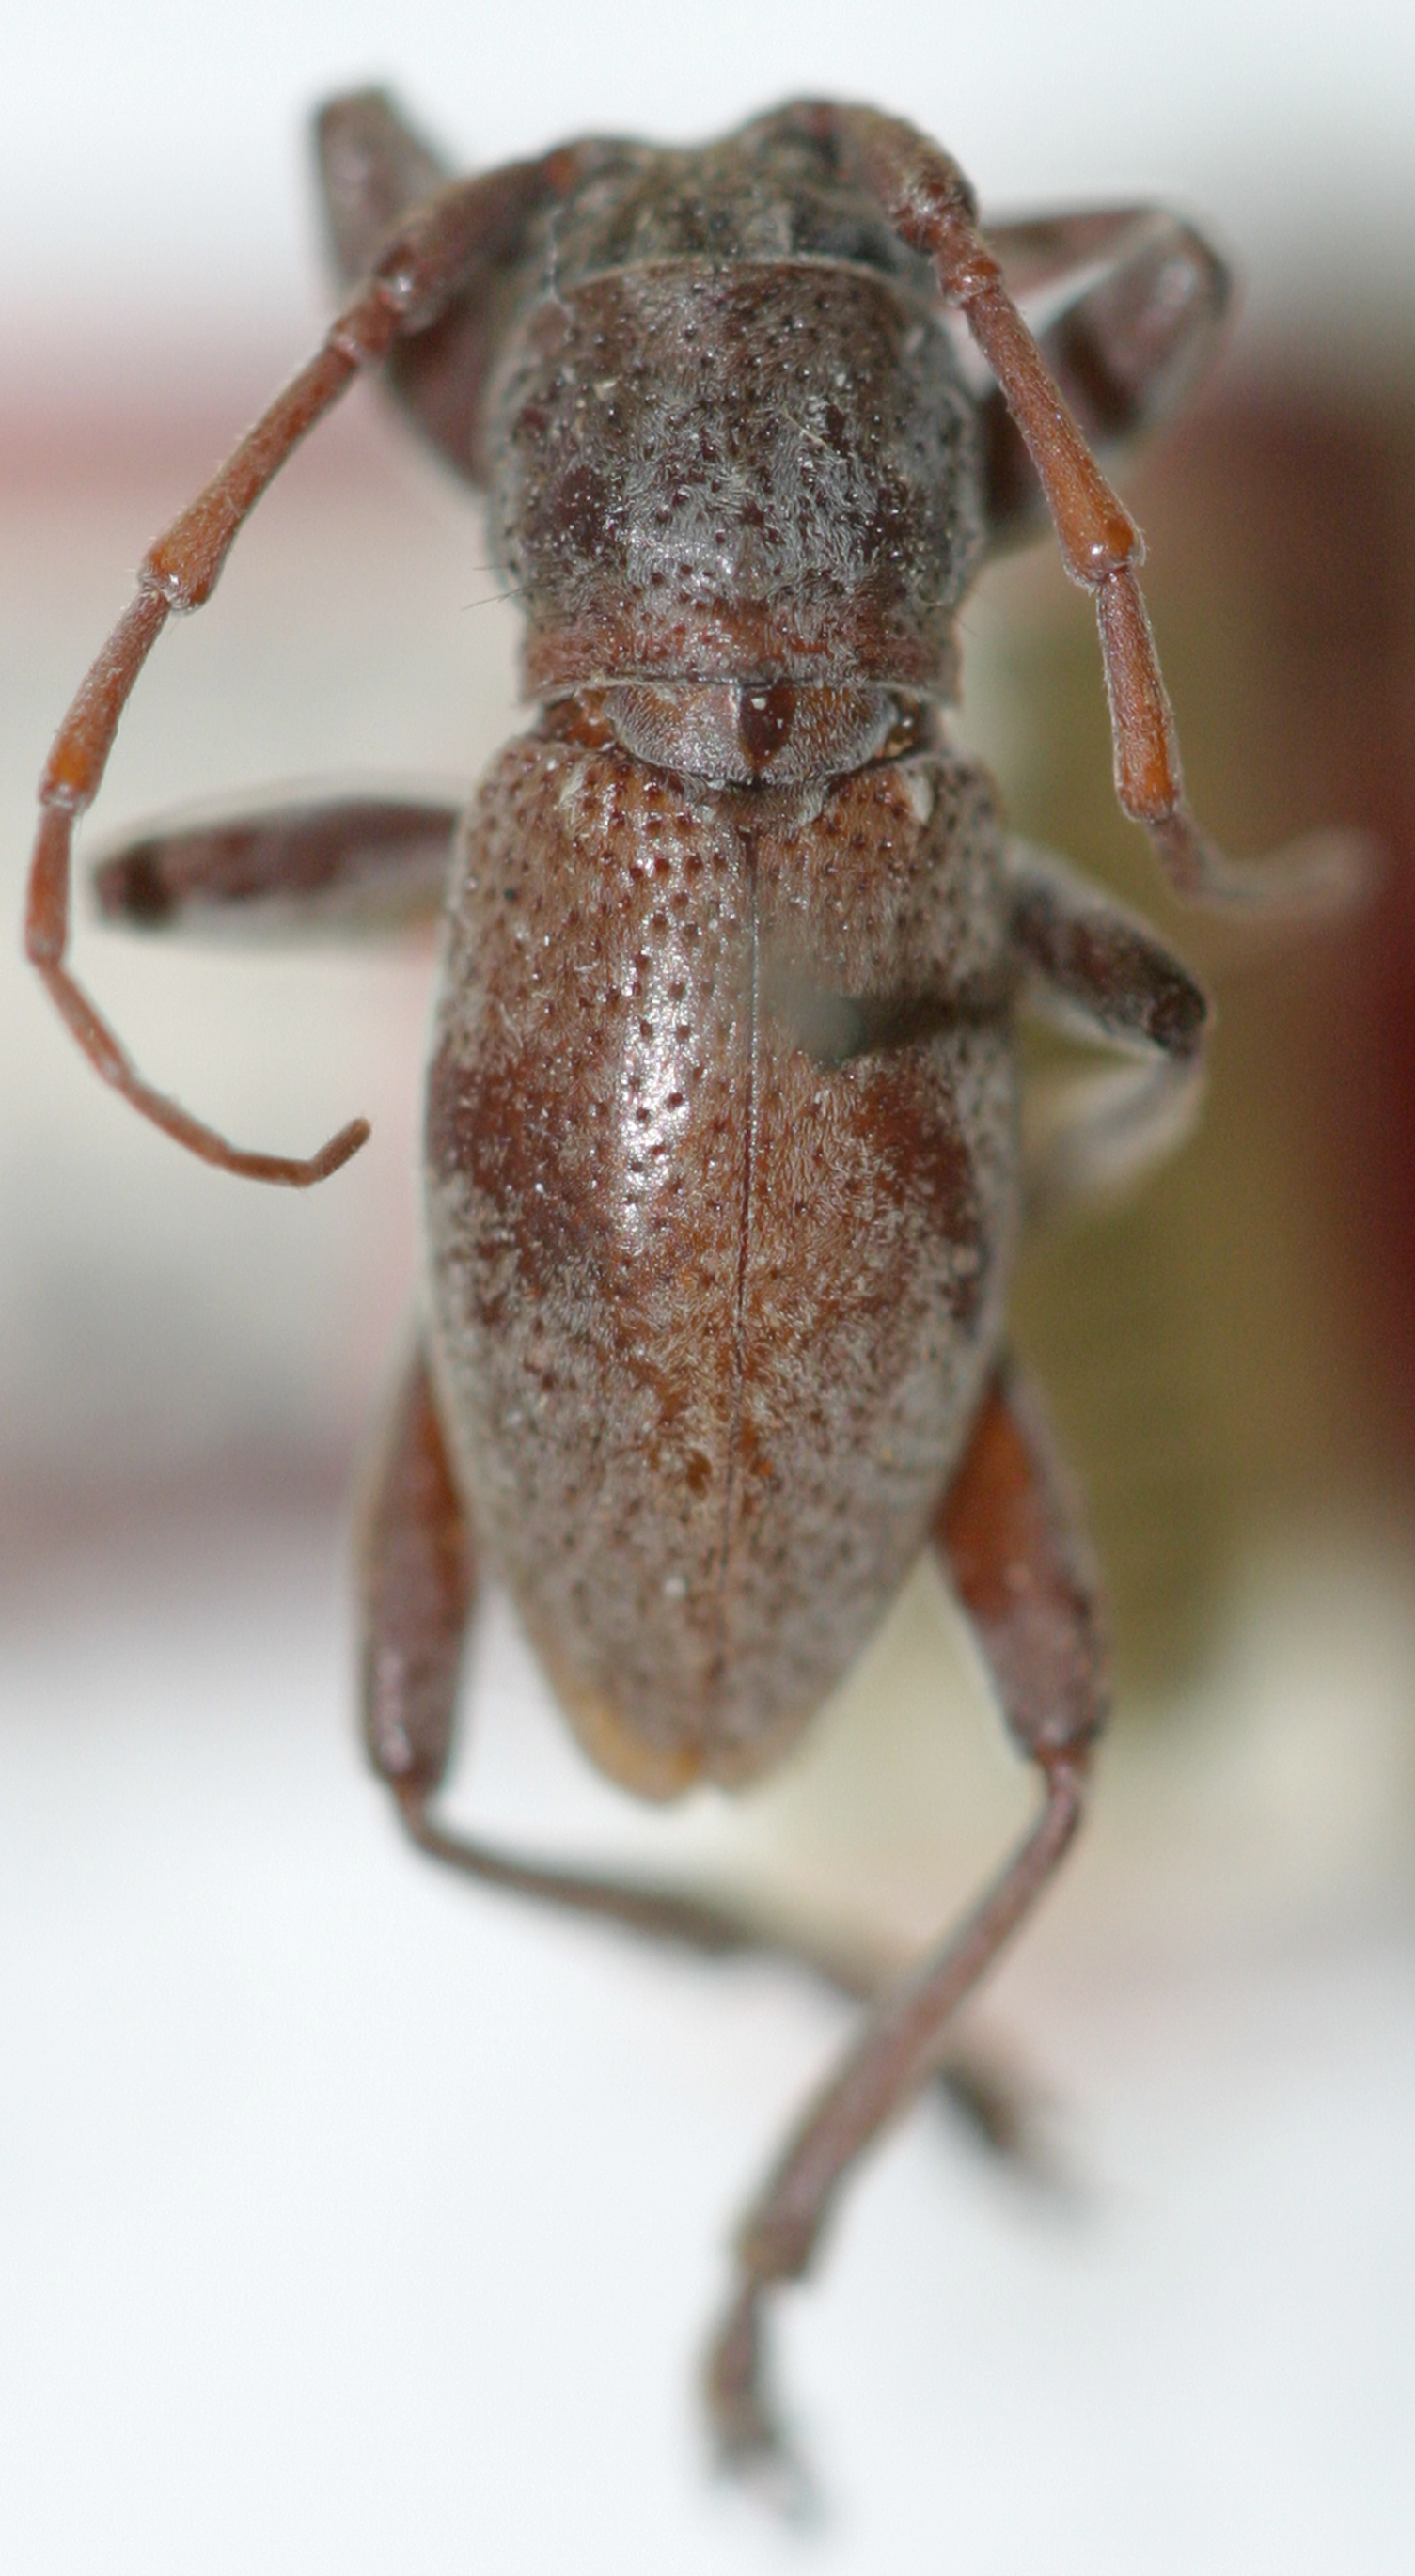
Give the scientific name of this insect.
Haploparmena angolana
